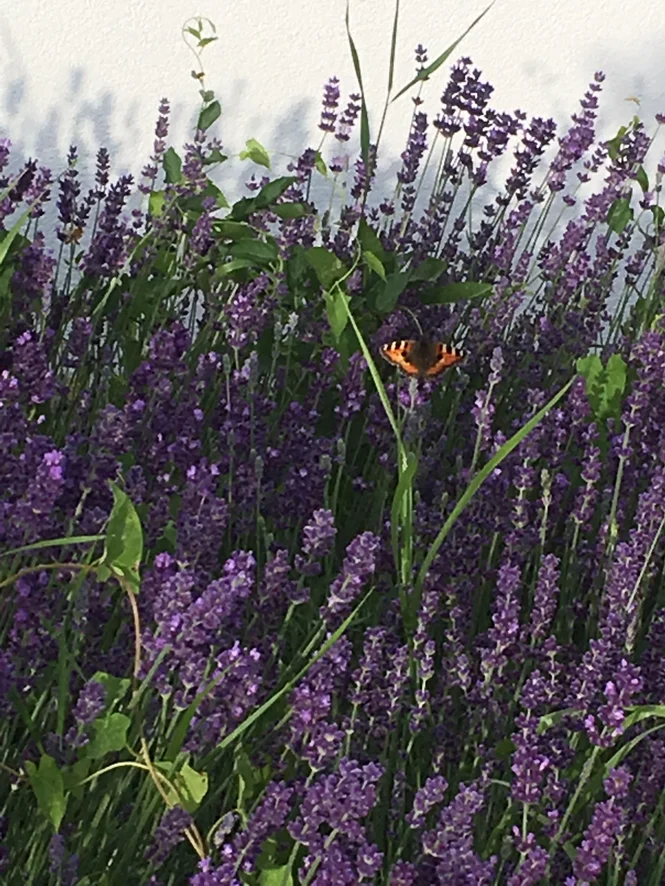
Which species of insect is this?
Aglais urticae
